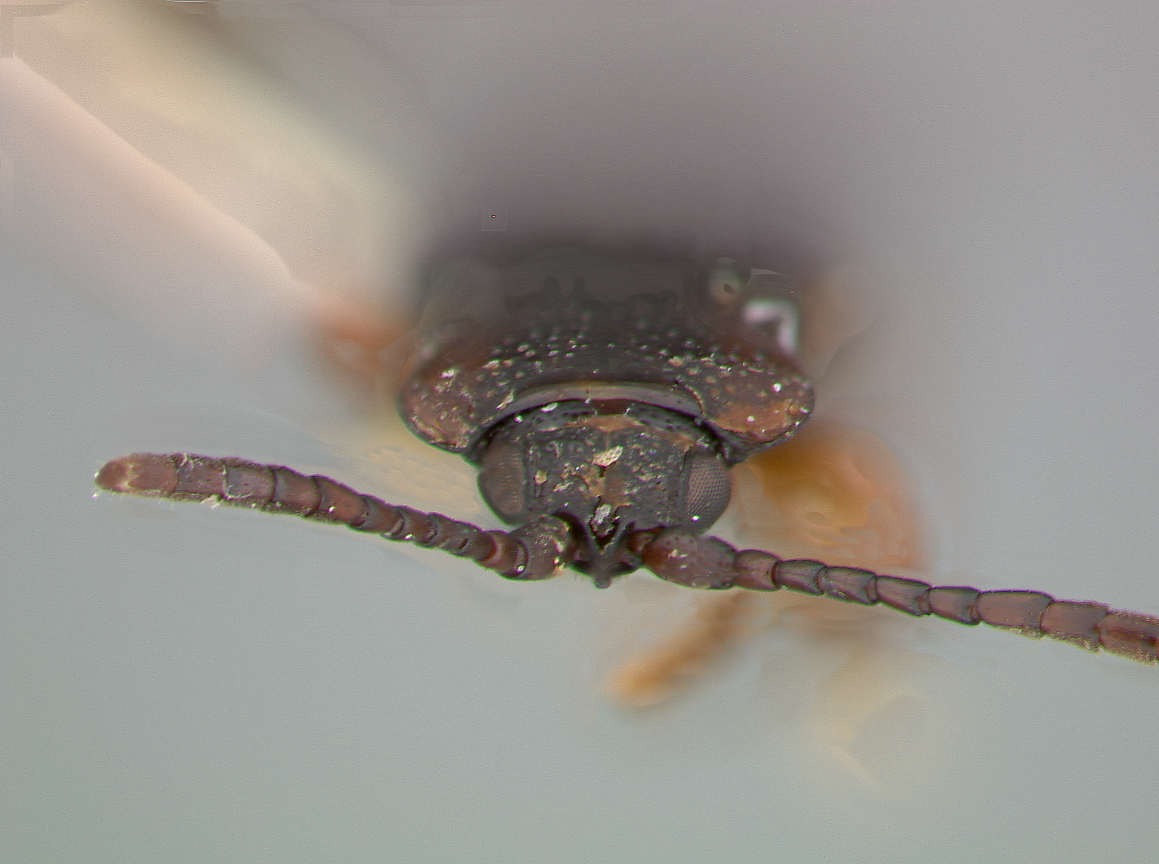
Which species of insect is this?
Brontispa yoshinoi
